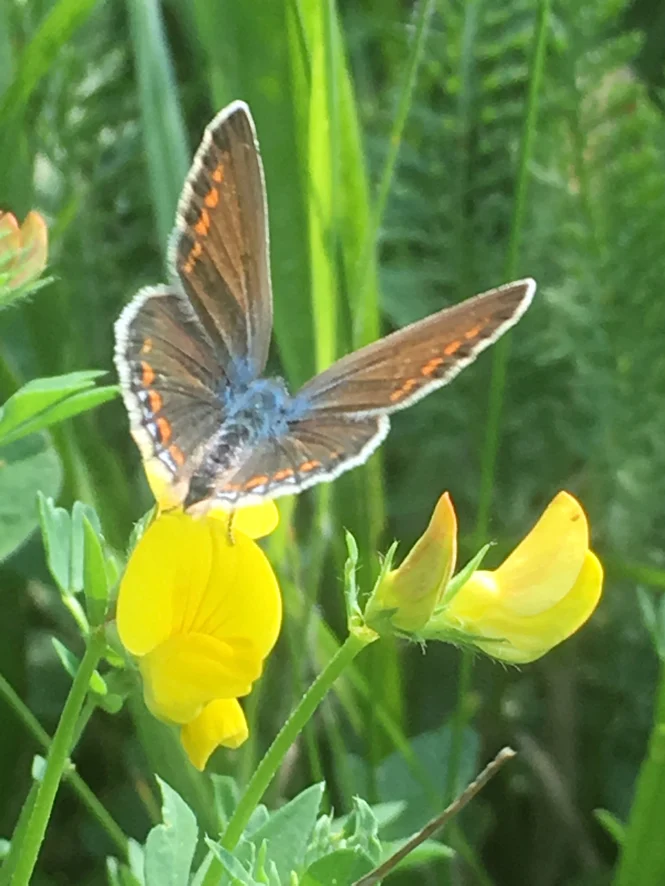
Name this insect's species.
Polyommatus icarus
